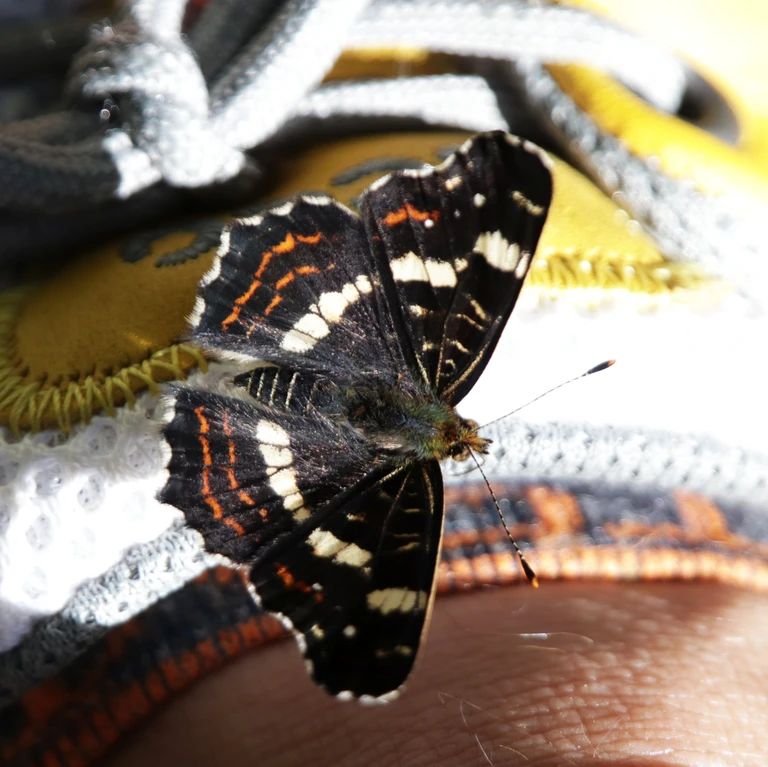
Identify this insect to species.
Araschnia levana
